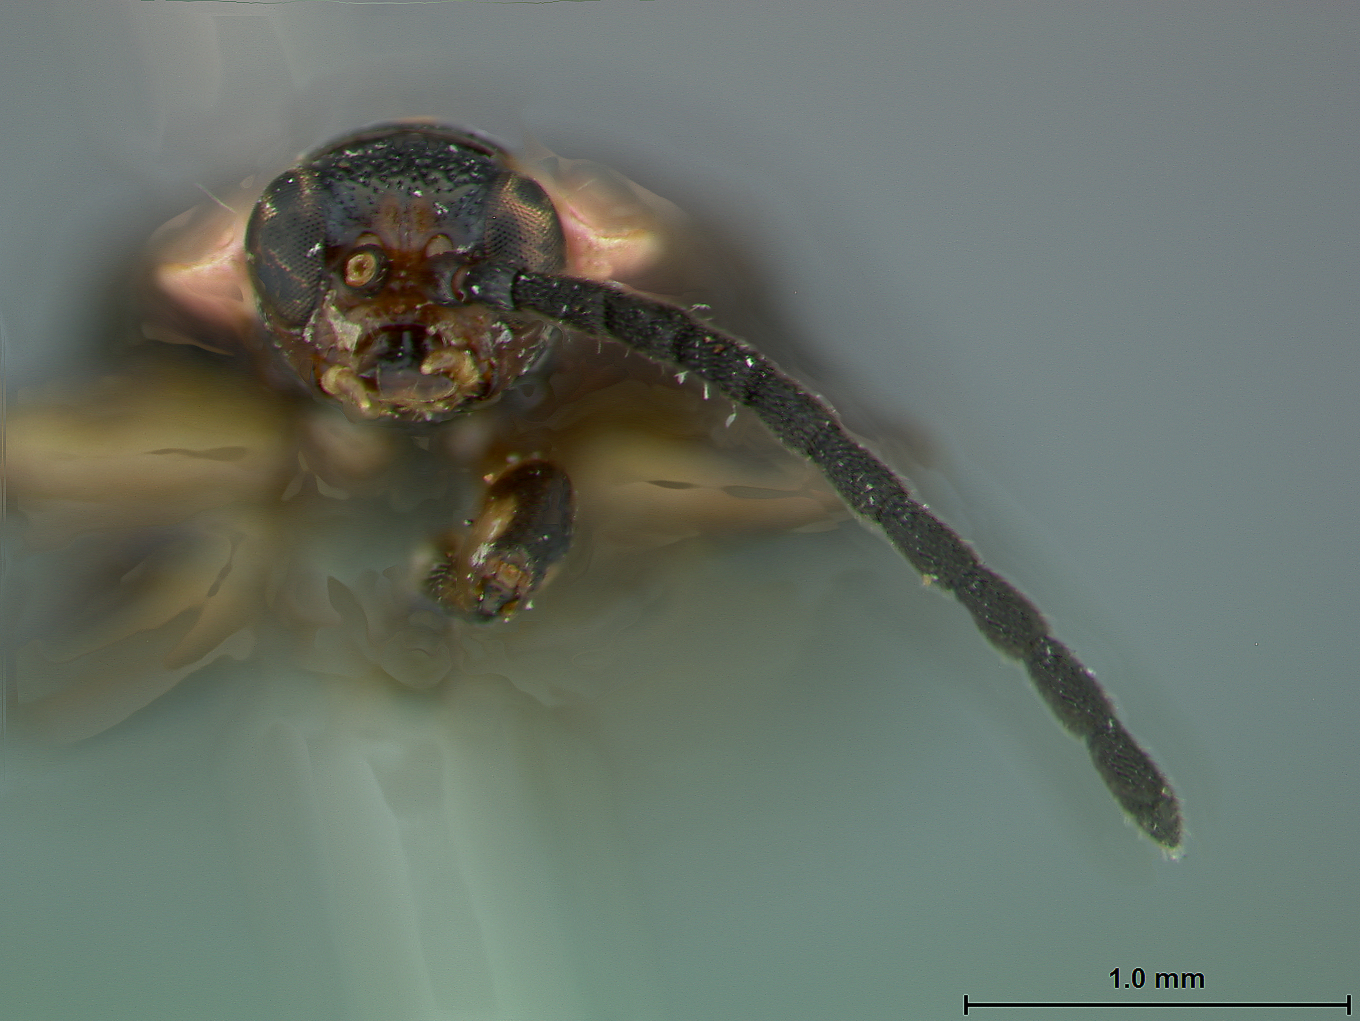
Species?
Cephaloleia irregularis
